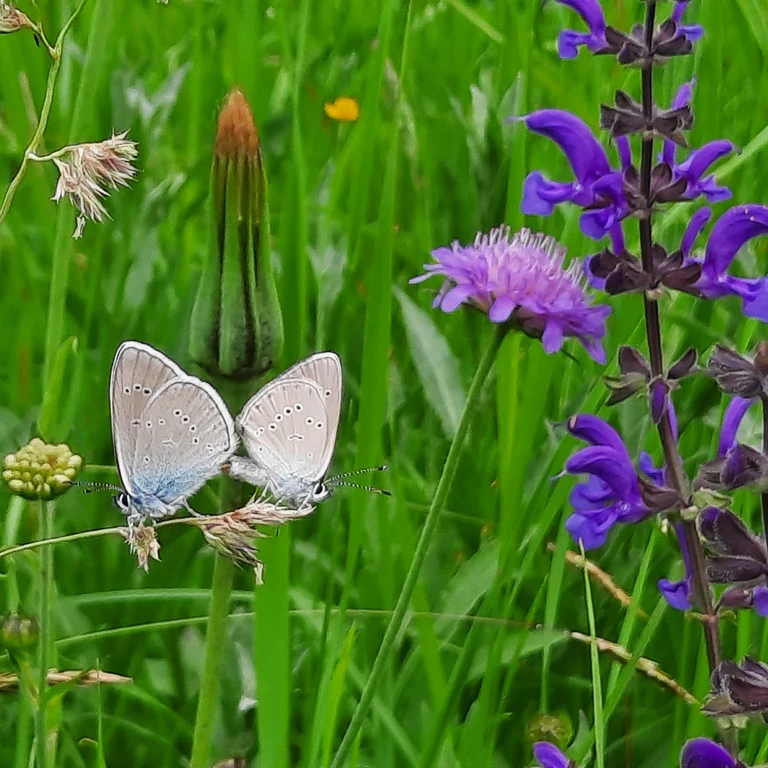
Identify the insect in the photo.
Cyaniris semiargus
